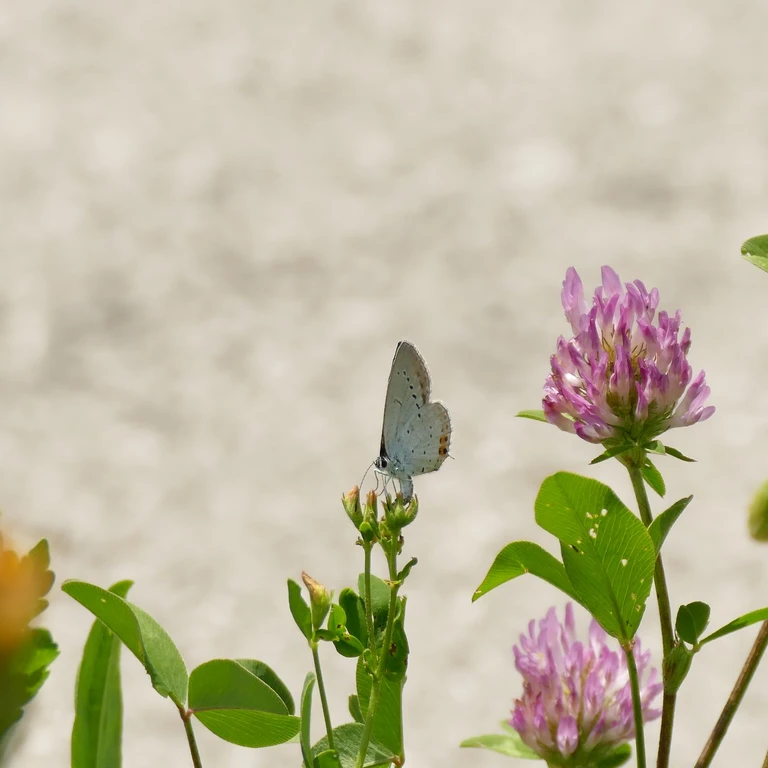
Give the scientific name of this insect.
Cupido argiades (also Elkalyce argiades)
